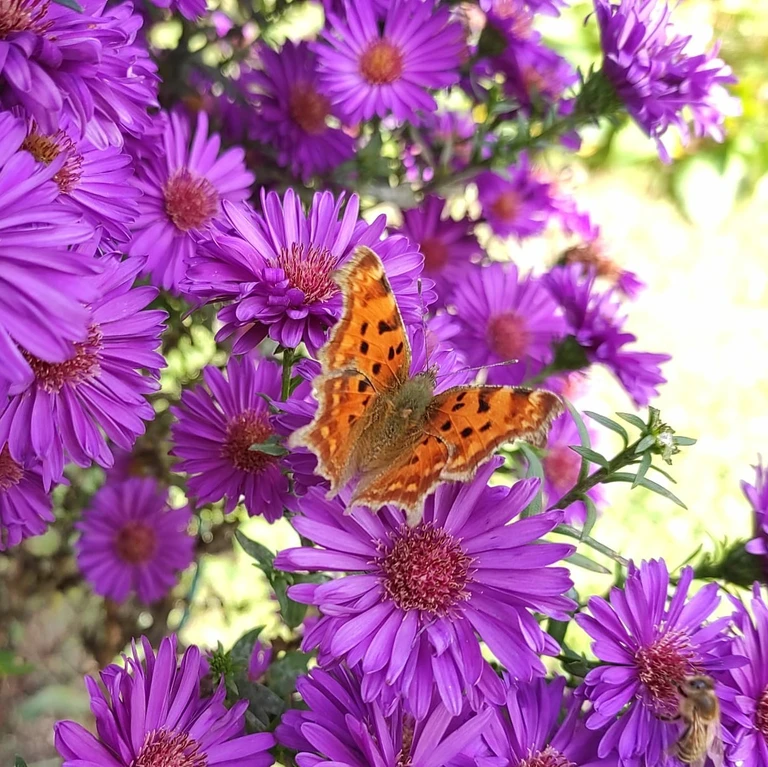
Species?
Polygonia c-album
